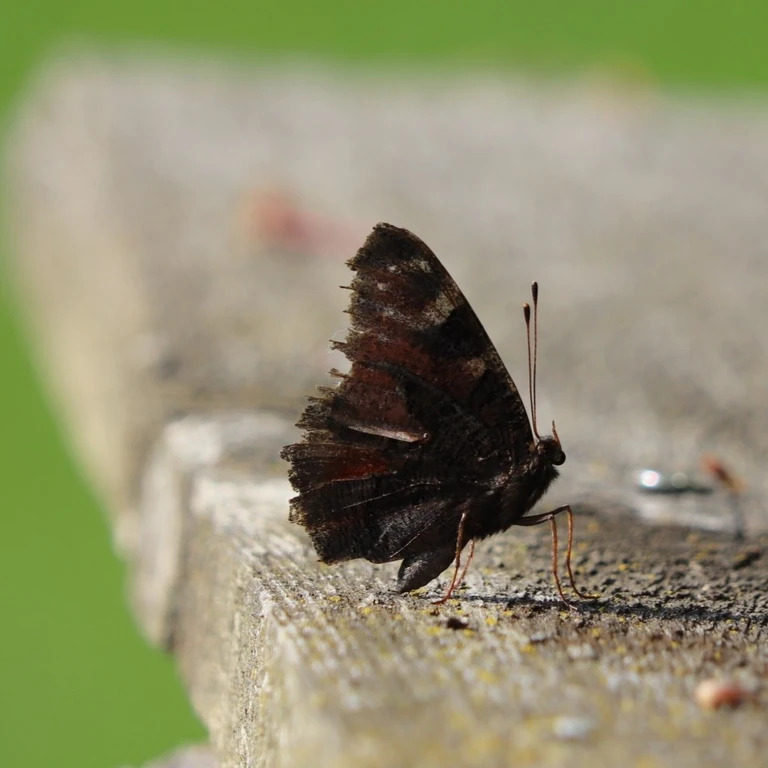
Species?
Aglais io
